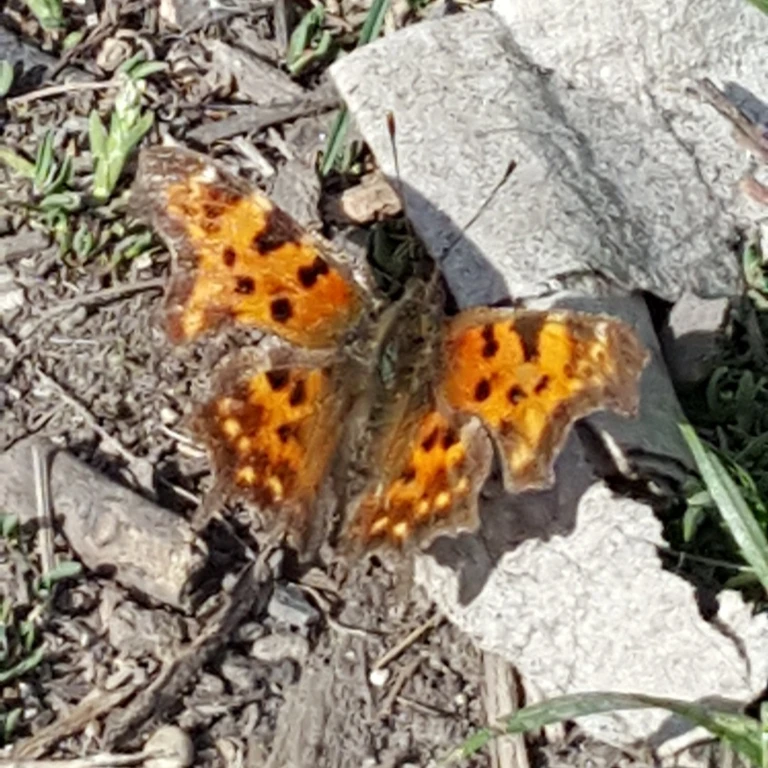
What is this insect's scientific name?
Polygonia c-album
